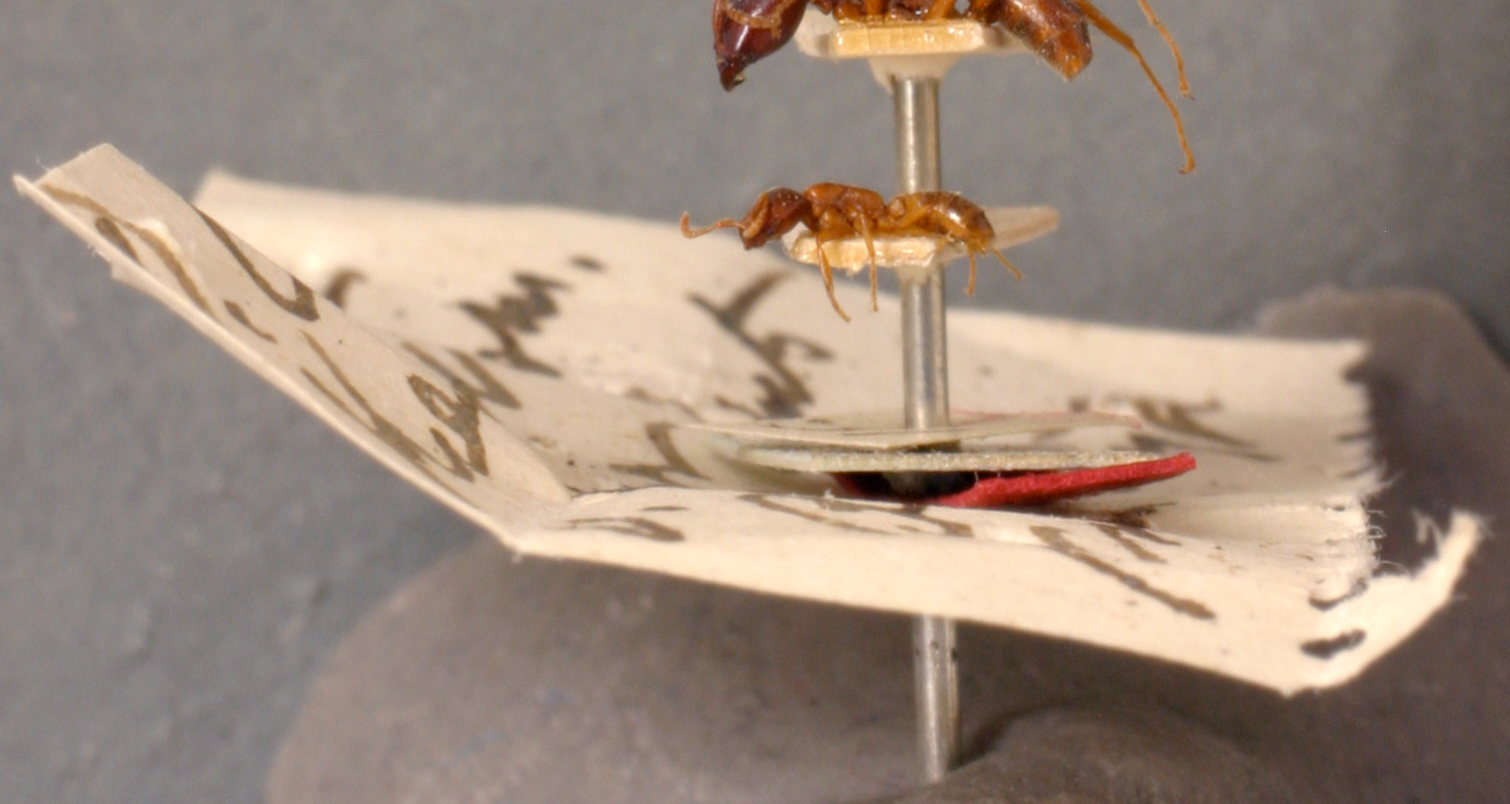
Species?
Dorylus kohli
